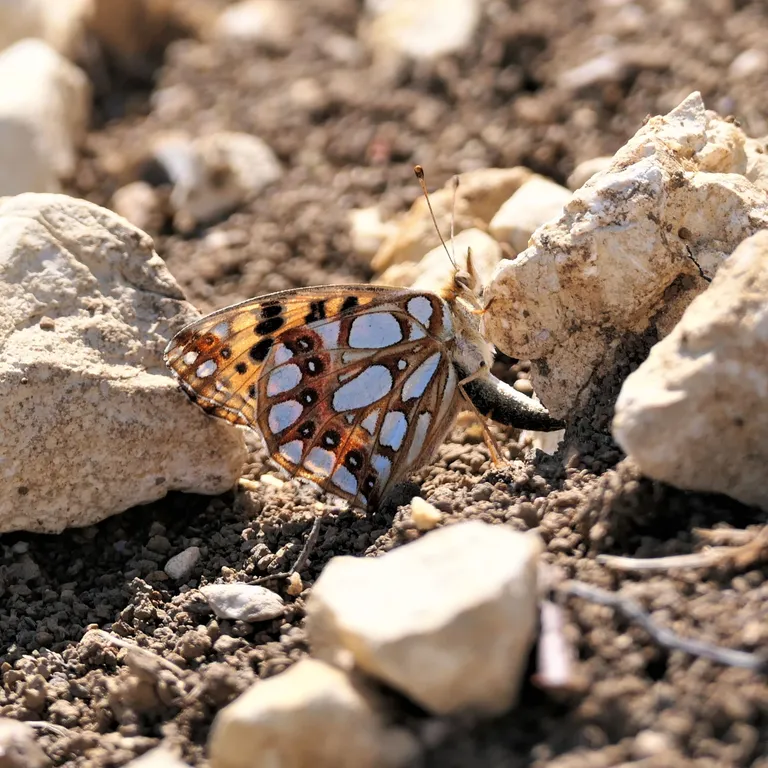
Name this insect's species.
Issoria lathonia
